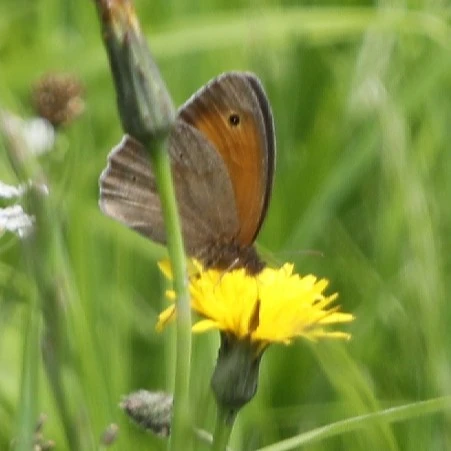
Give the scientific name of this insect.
Maniola jurtina
